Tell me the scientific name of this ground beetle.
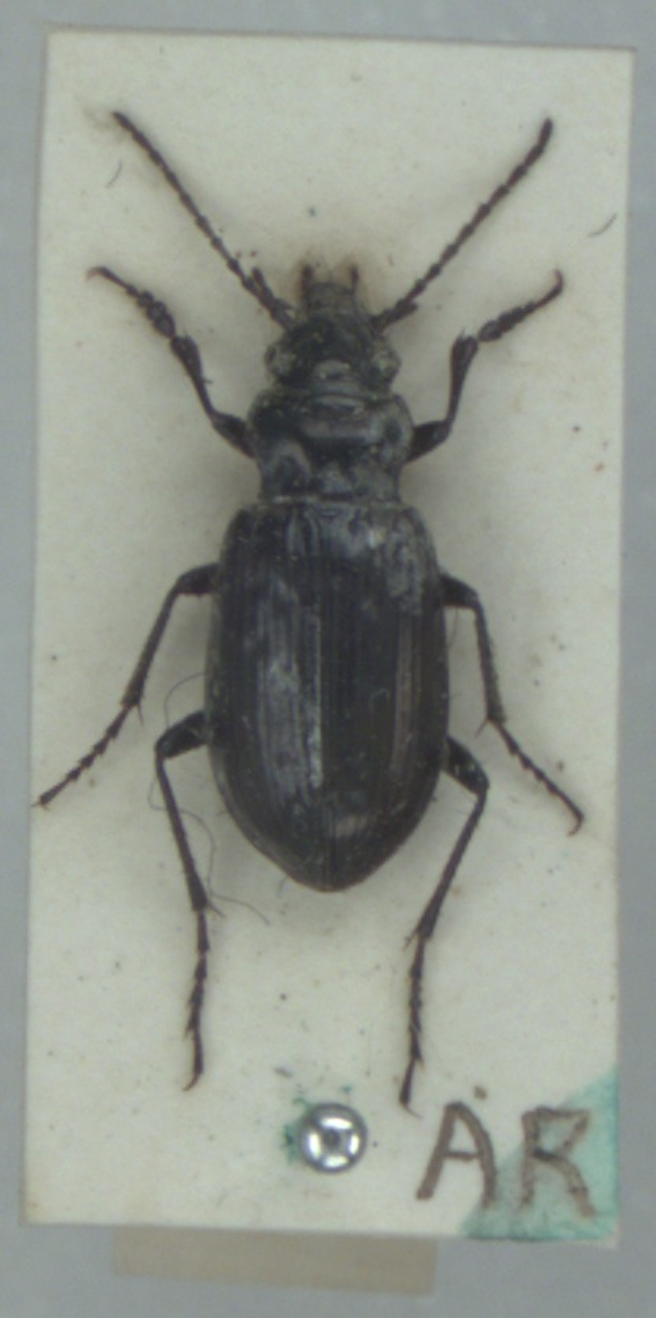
Pelophila borealis
